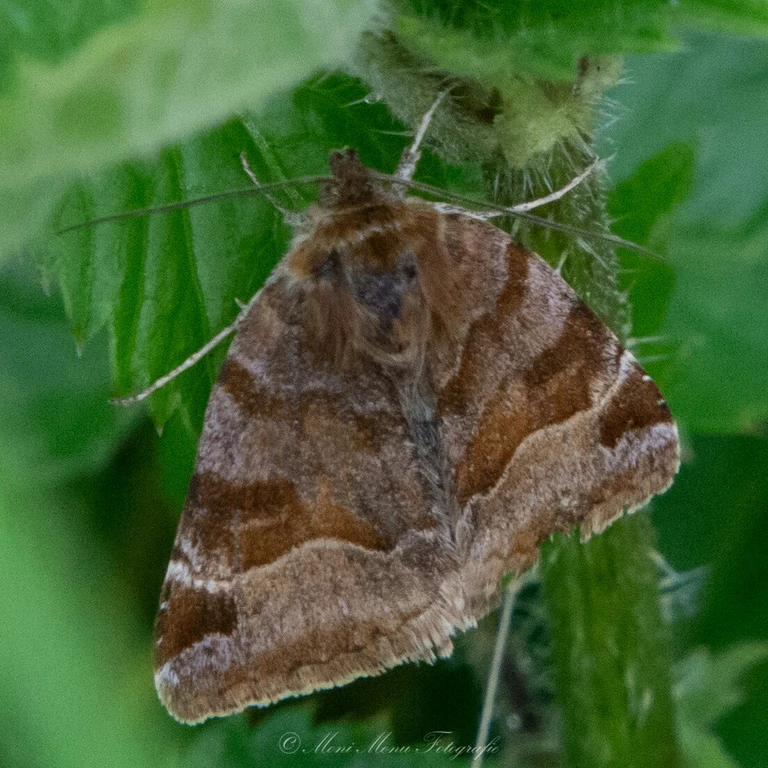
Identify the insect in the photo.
Euclidia glyphica
